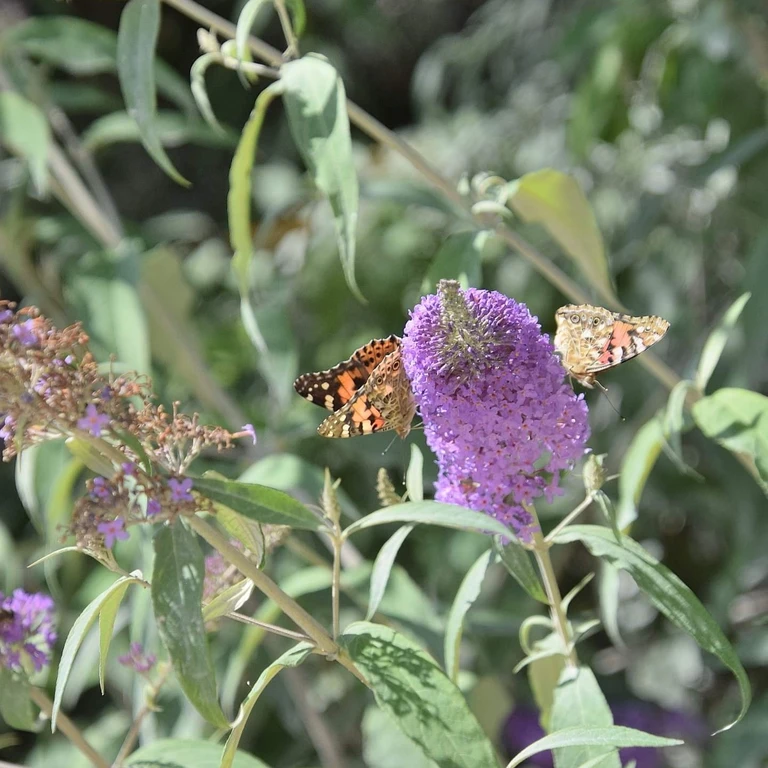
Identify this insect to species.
Vanessa cardui
